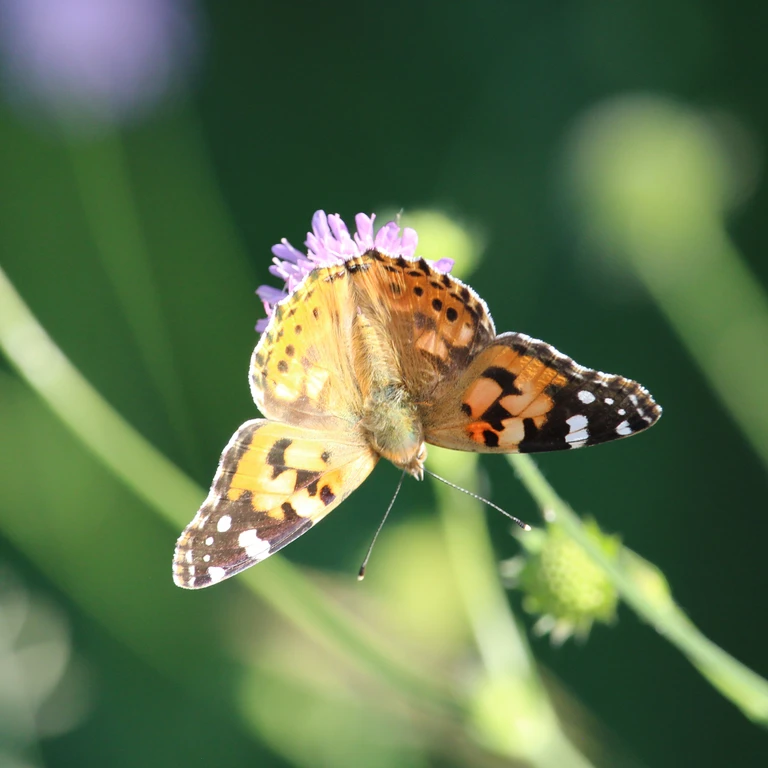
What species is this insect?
Vanessa cardui
